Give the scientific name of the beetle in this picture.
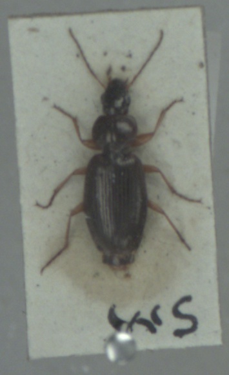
Olisthopus rotundatus
